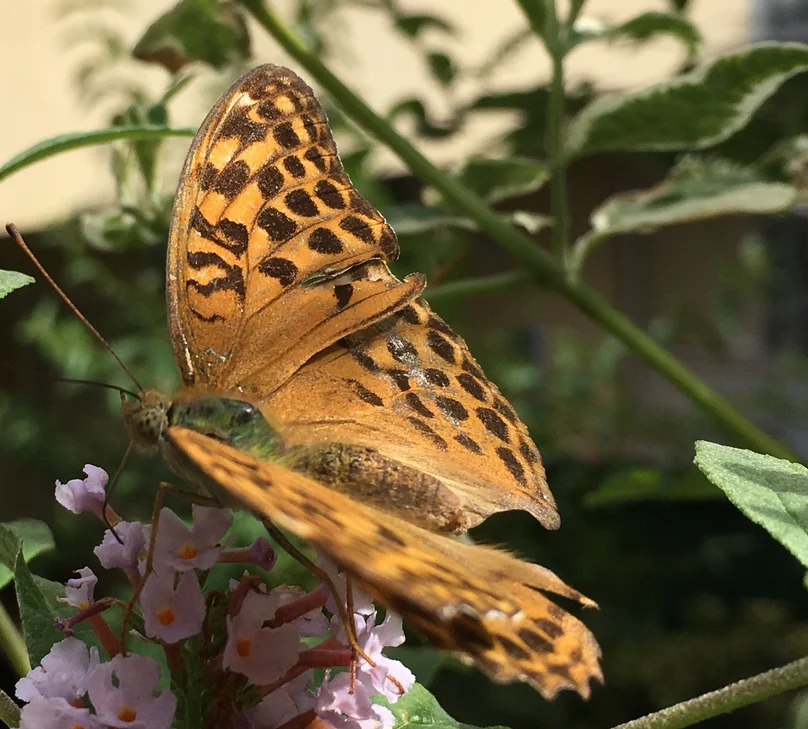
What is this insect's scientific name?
Argynnis paphia
